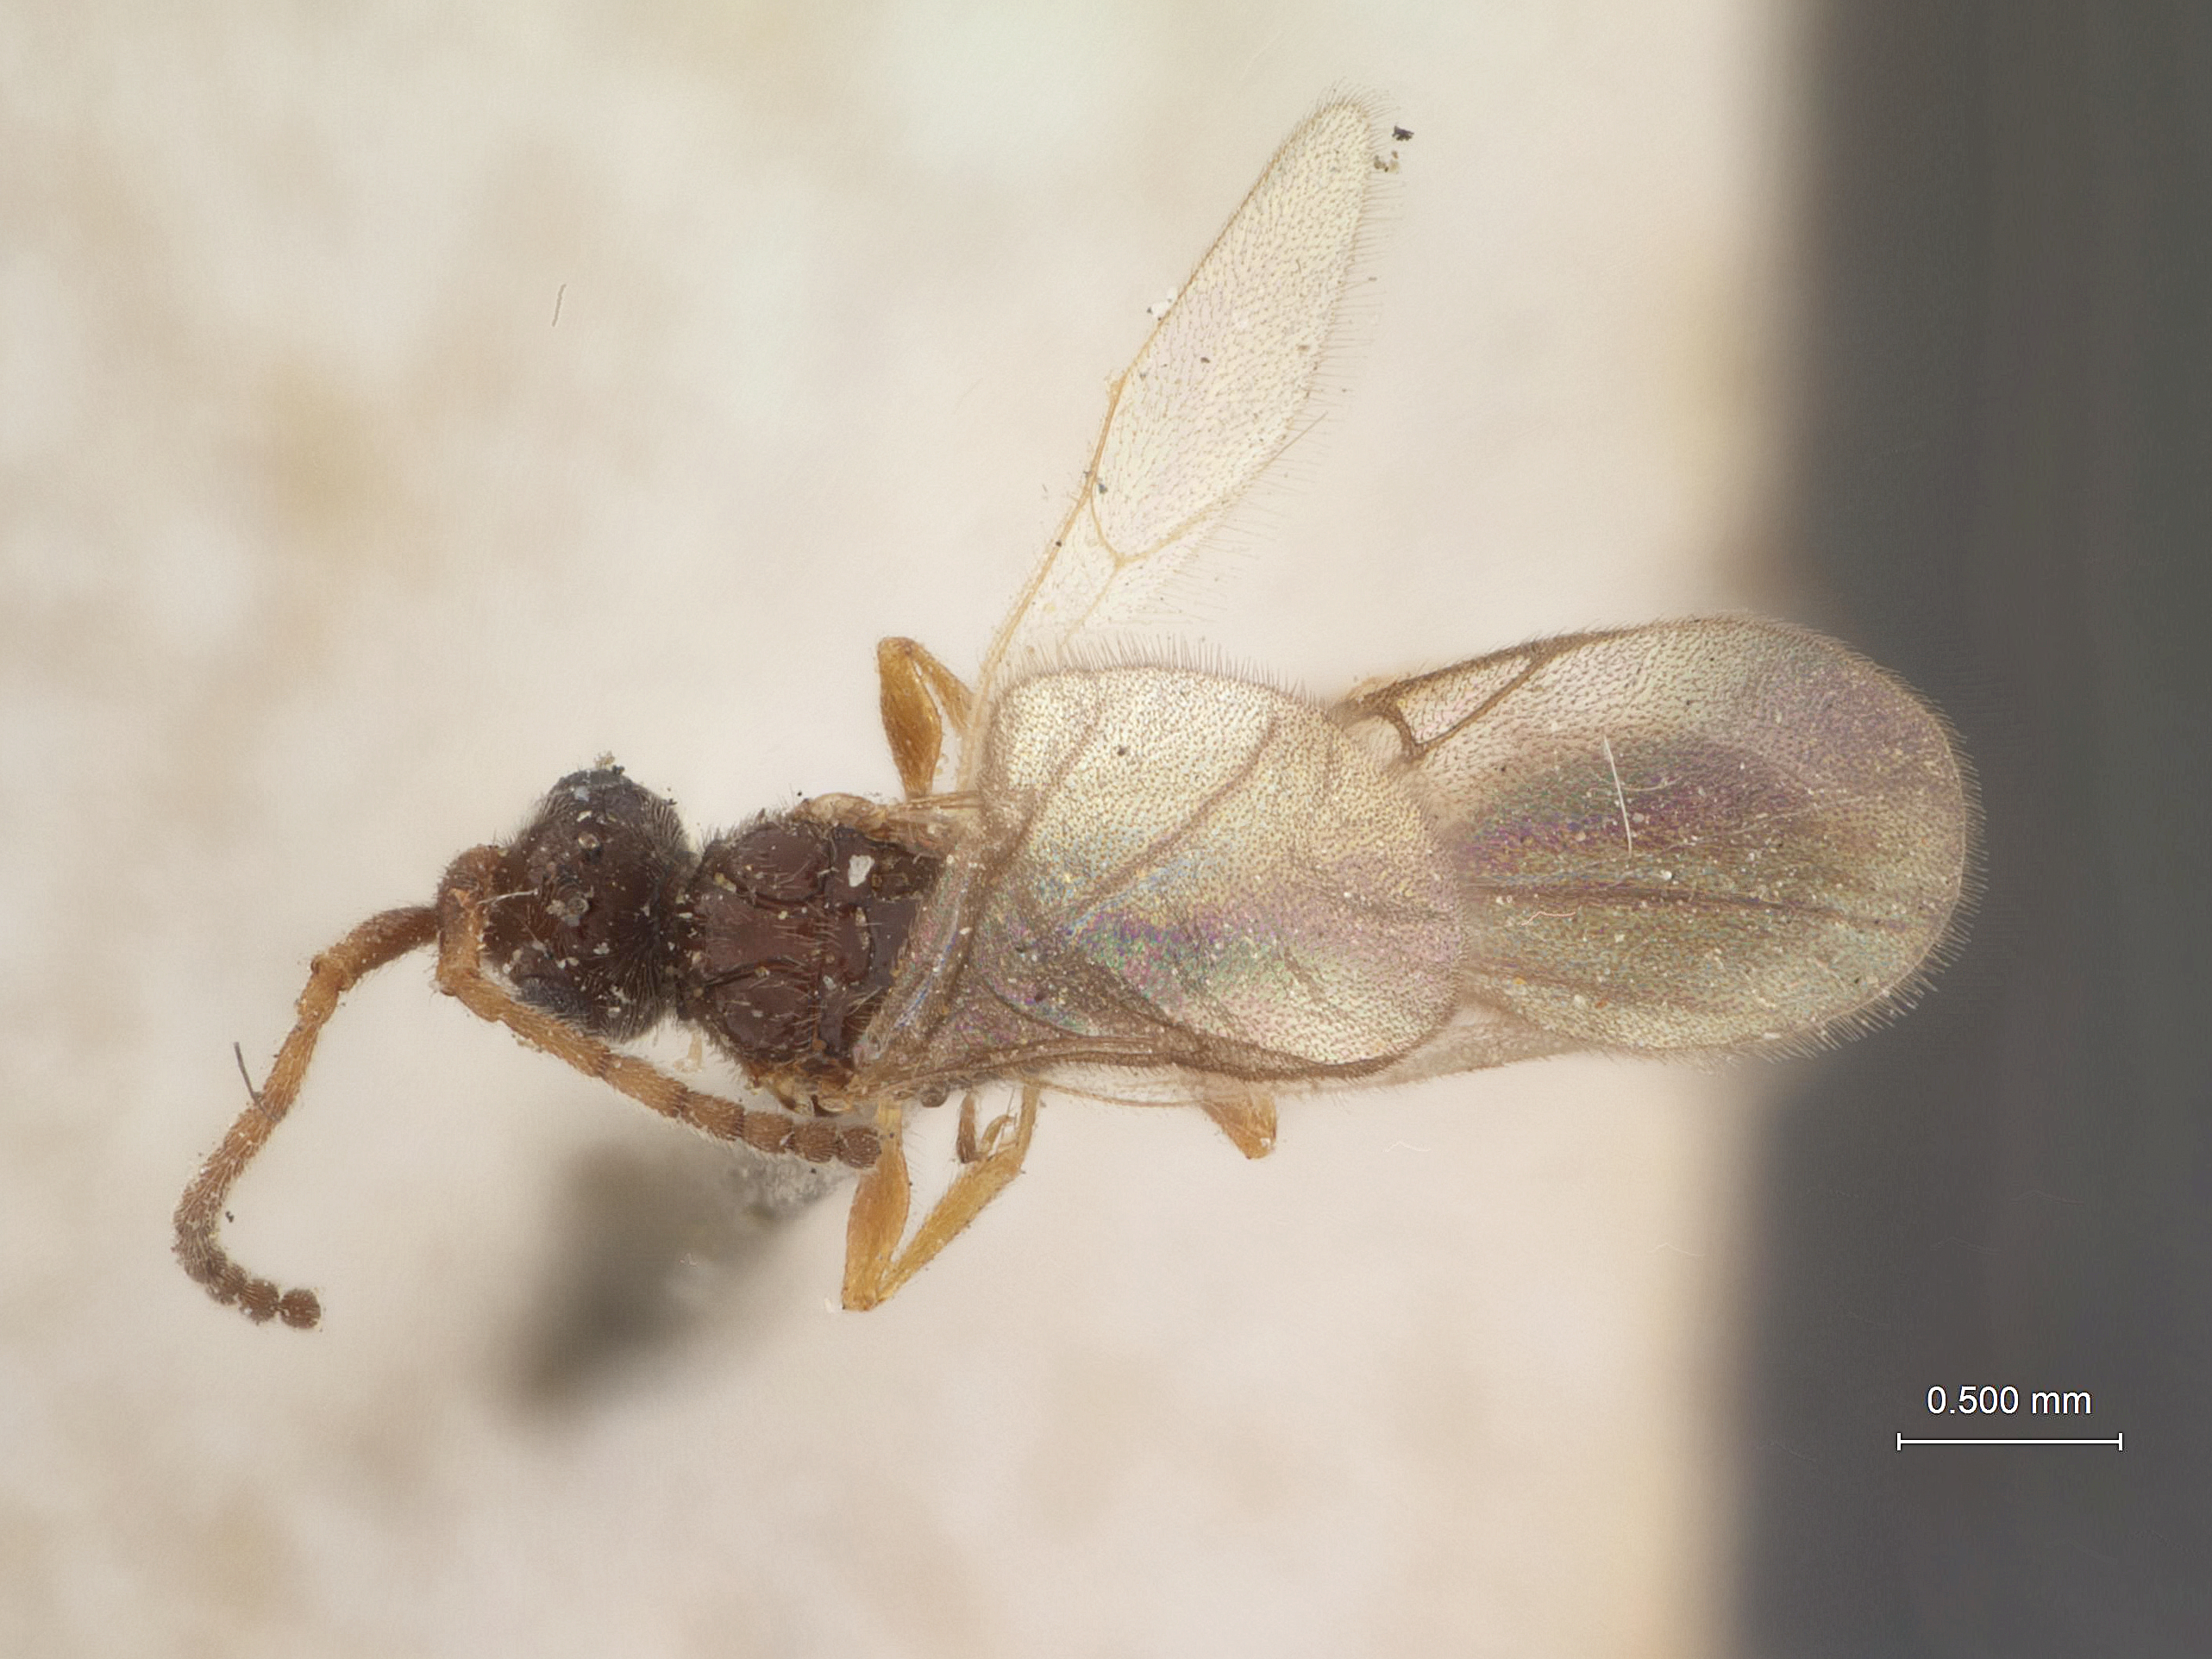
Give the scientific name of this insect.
Zelotypa borealis
